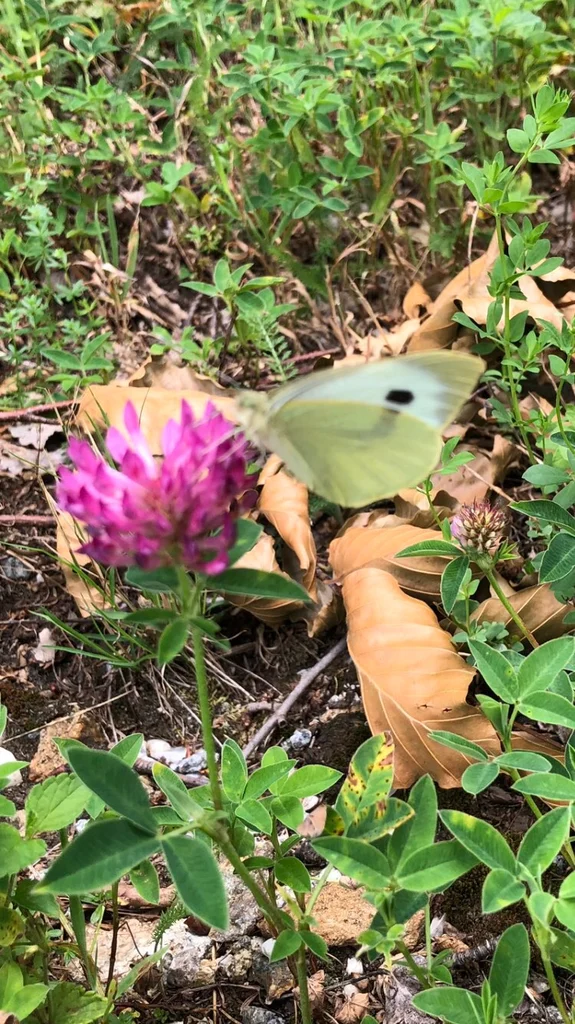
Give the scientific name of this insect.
Pieris brassicae
